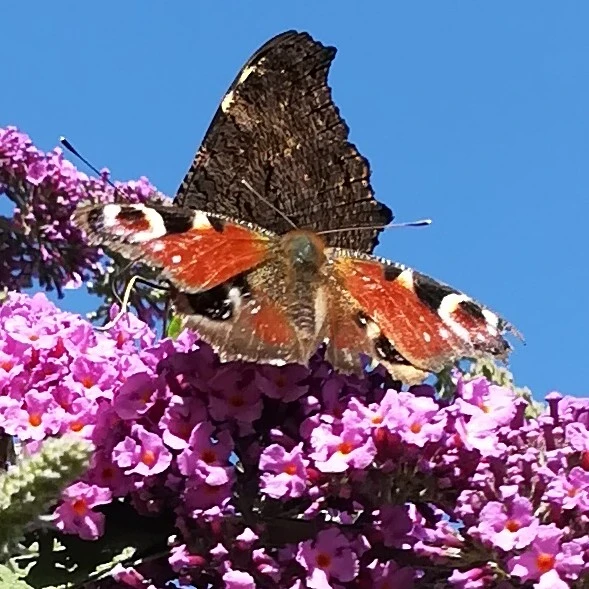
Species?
Aglais io
